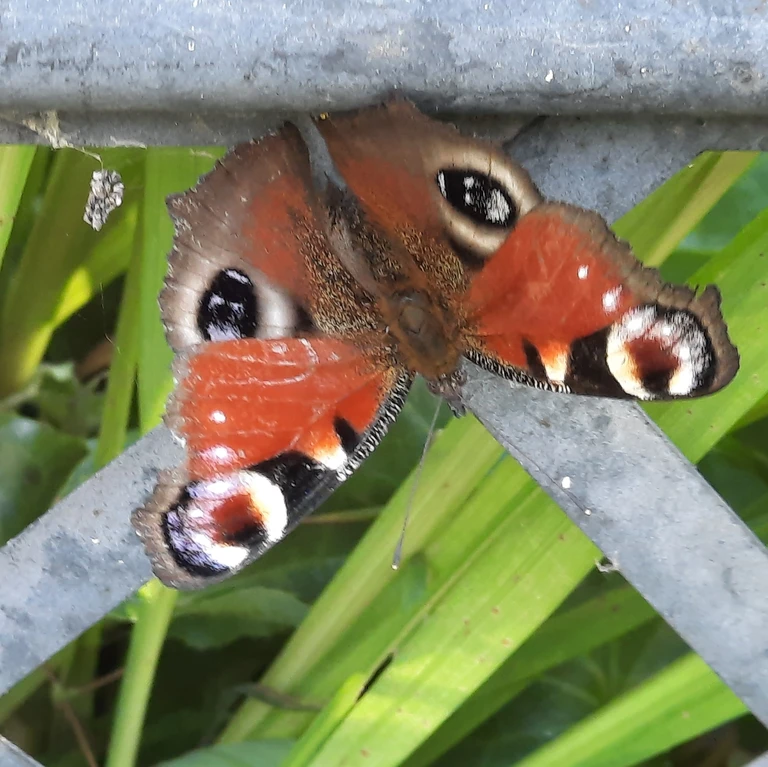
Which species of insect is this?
Aglais io
